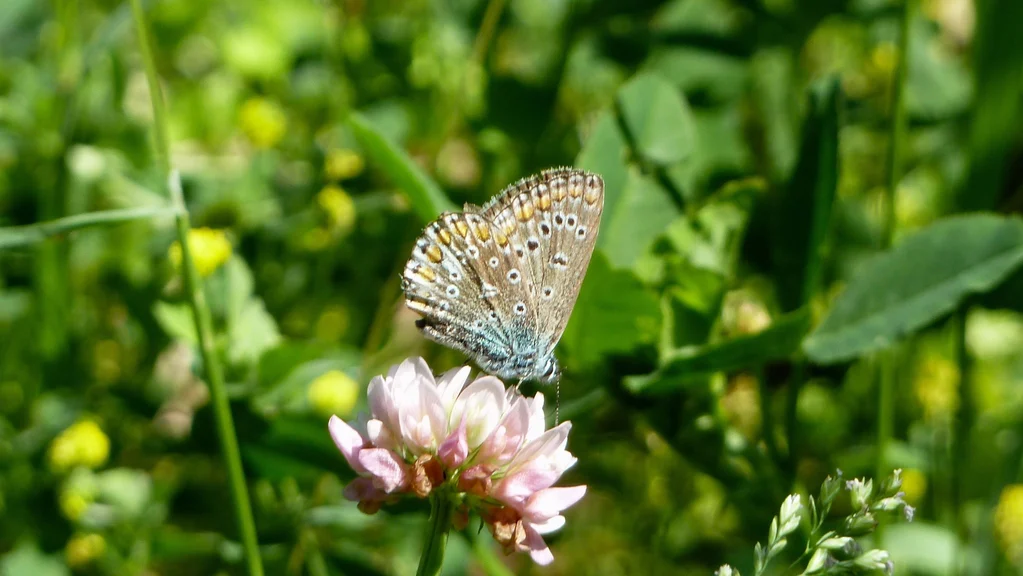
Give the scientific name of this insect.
Polyommatus icarus
